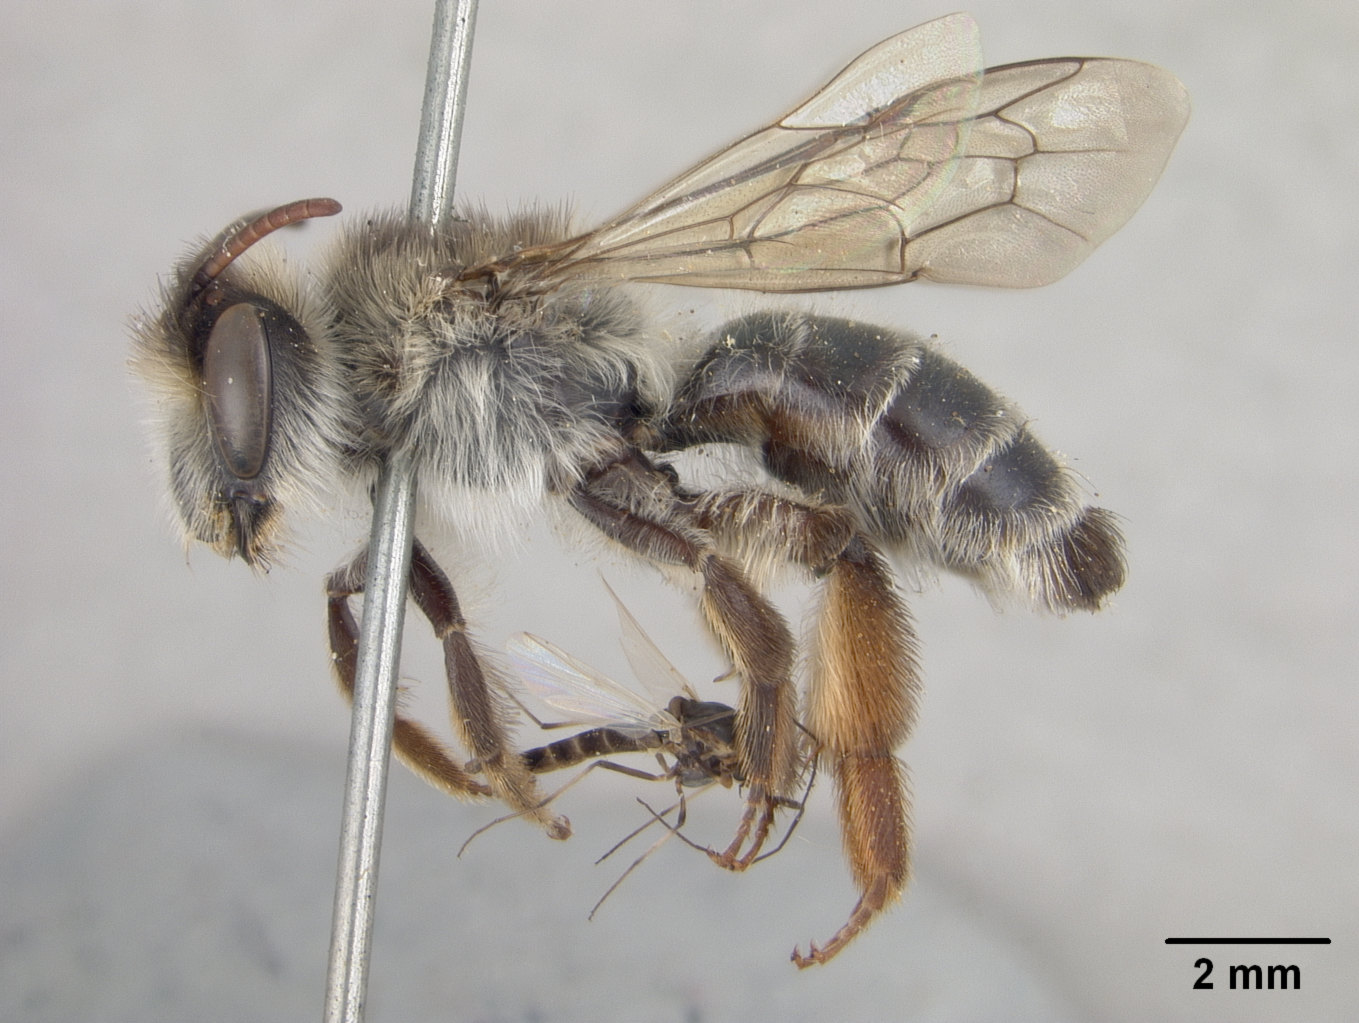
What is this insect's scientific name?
Andrena portosanctana
